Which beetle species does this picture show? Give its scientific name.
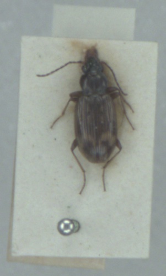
Bembidion dentellum
